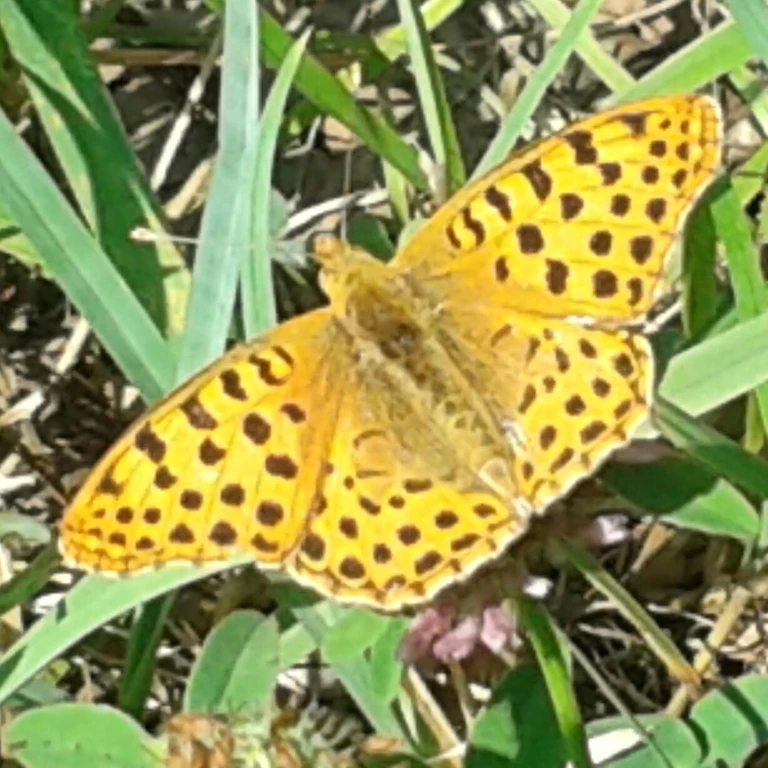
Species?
Issoria lathonia
